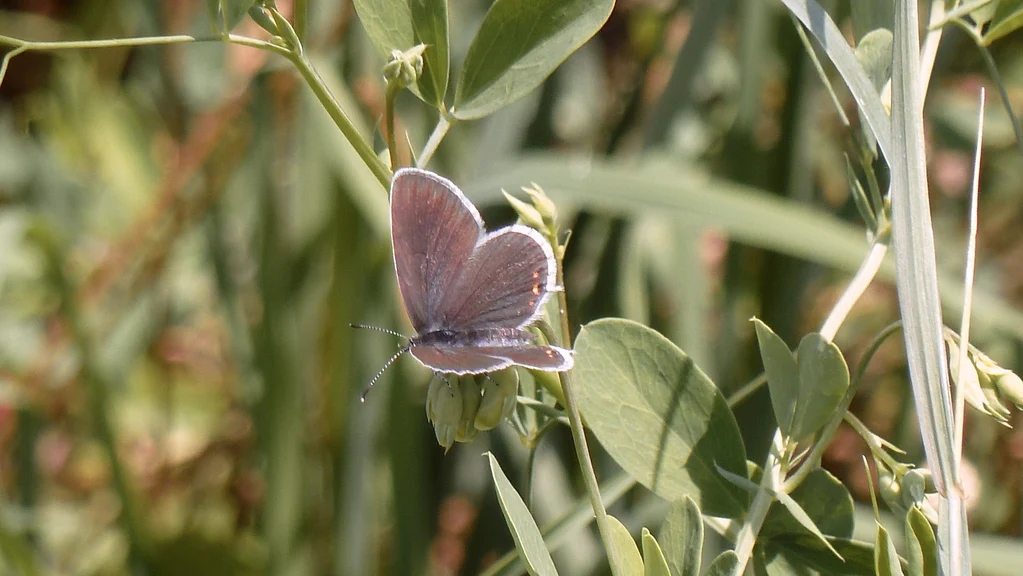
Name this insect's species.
Cupido argiades (also Elkalyce argiades)
